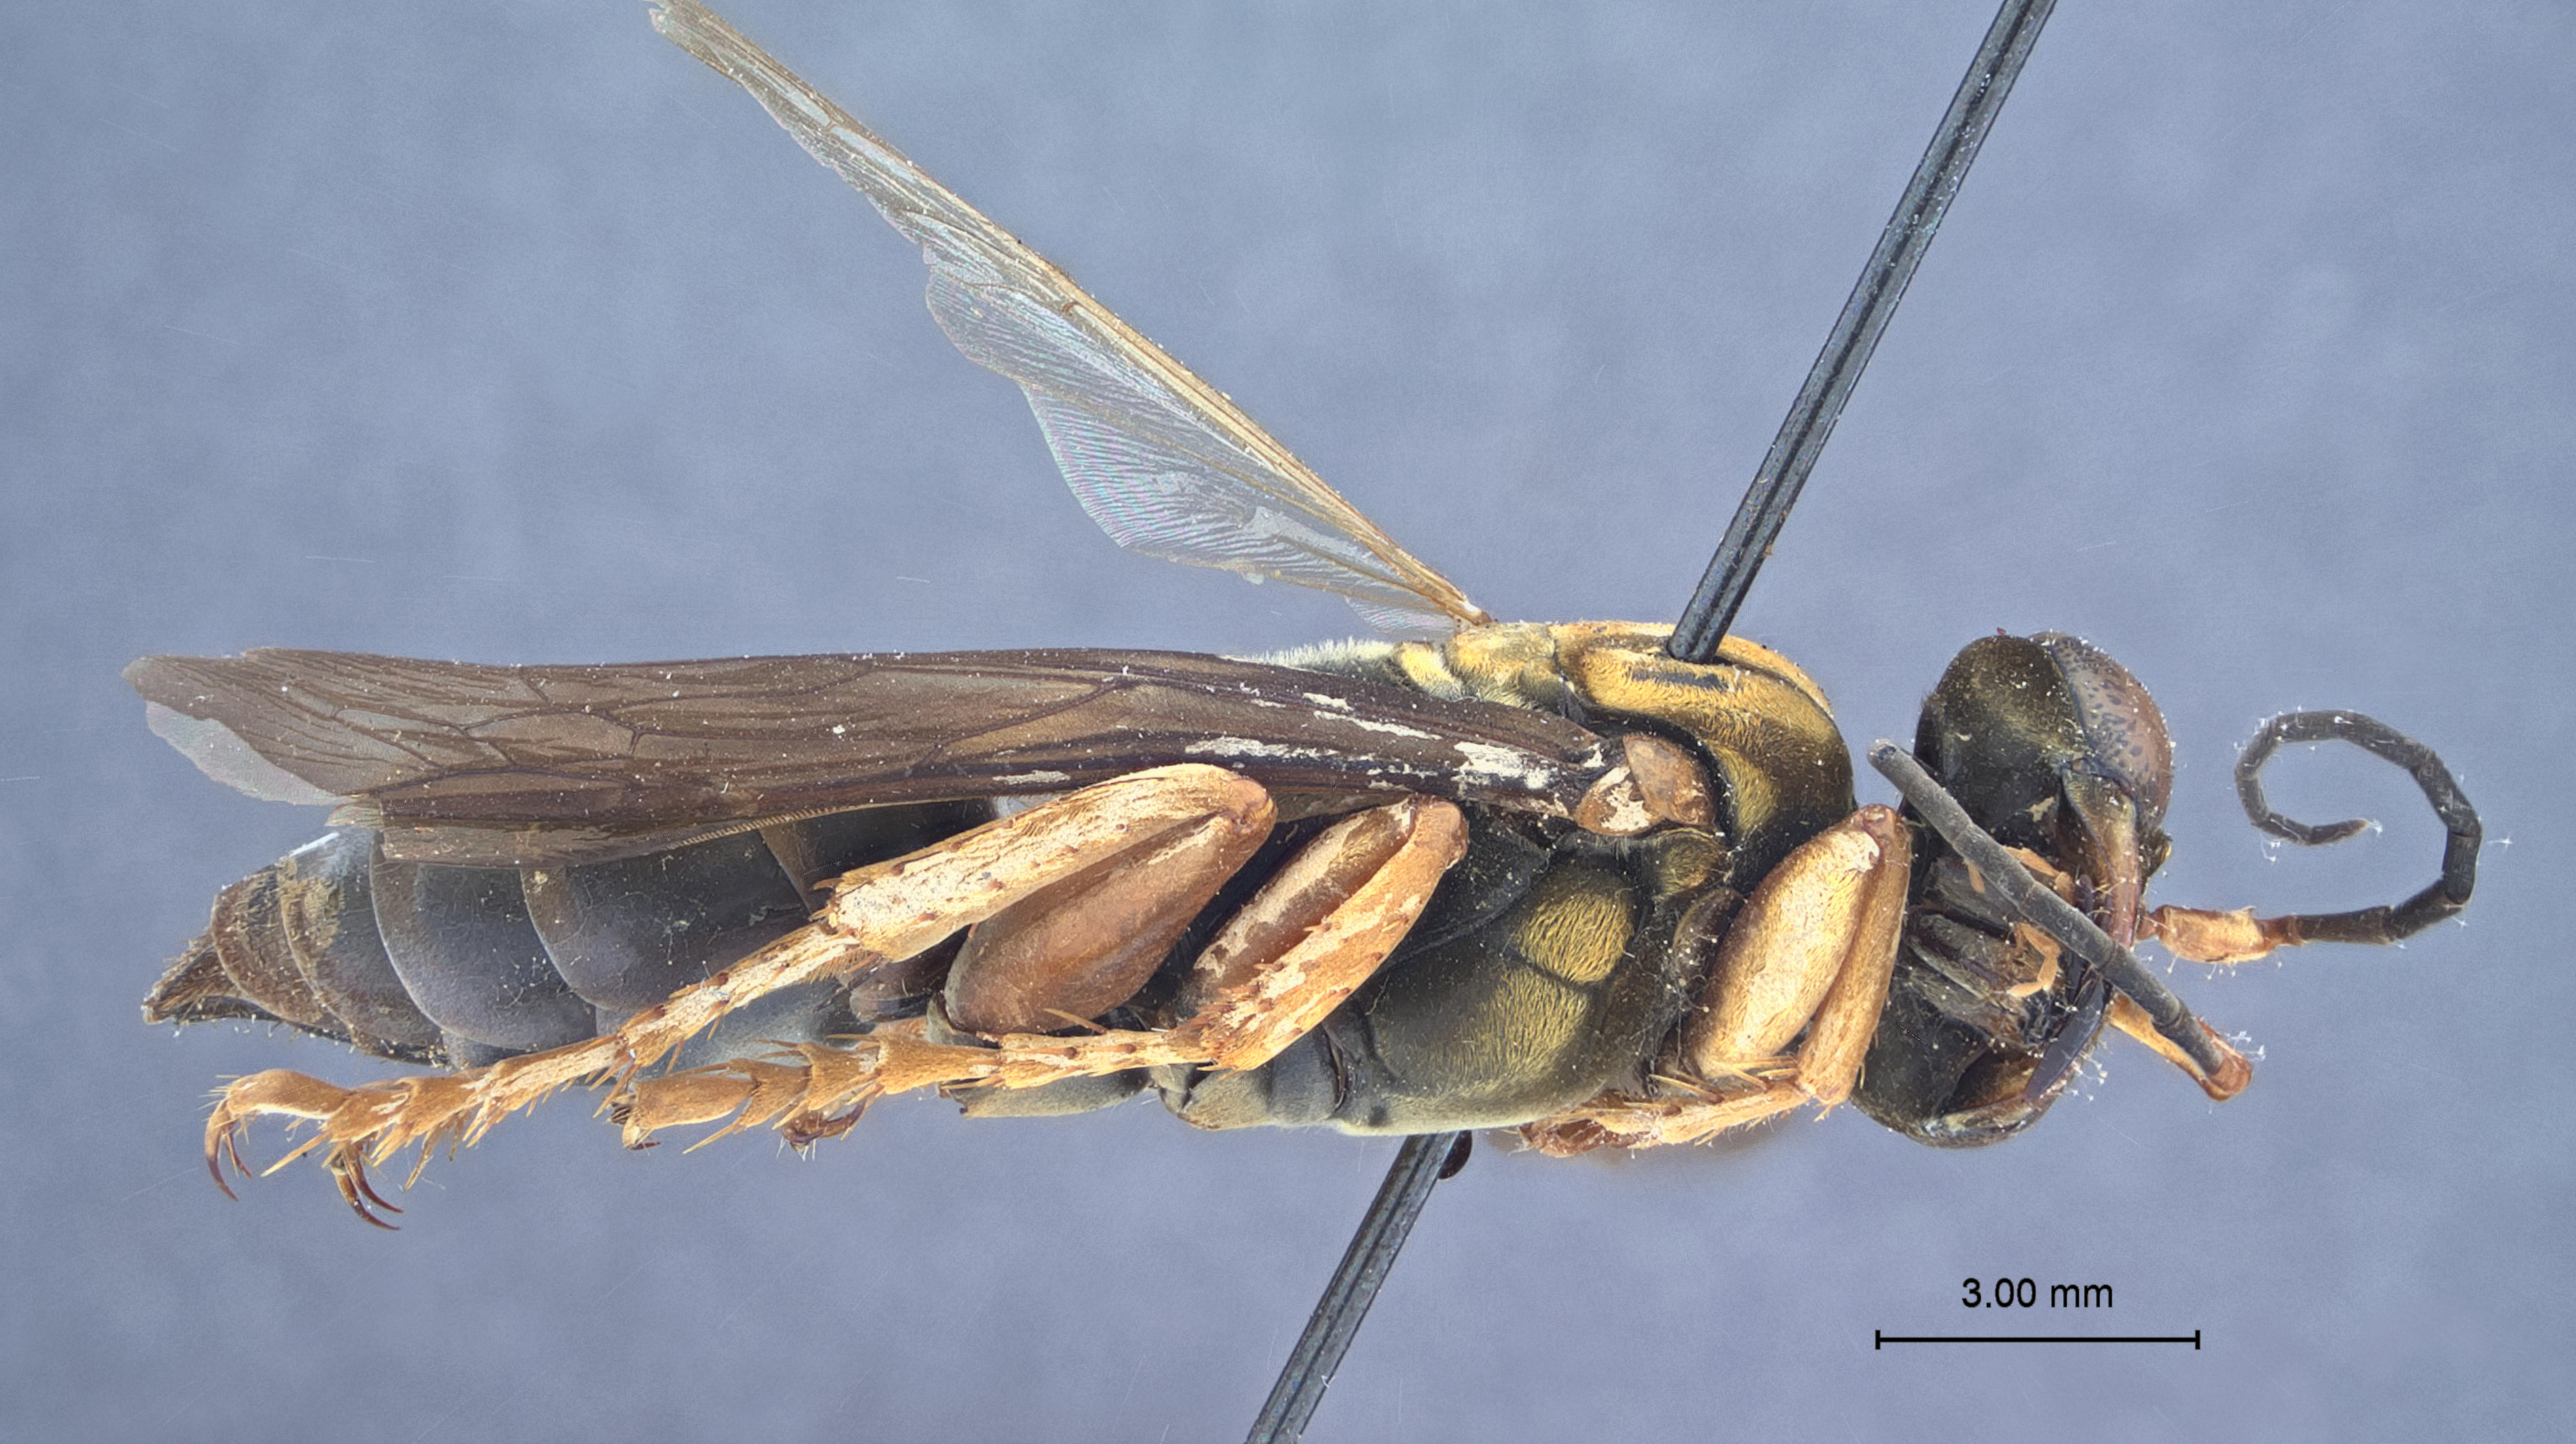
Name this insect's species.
Tachytes auropilosus
